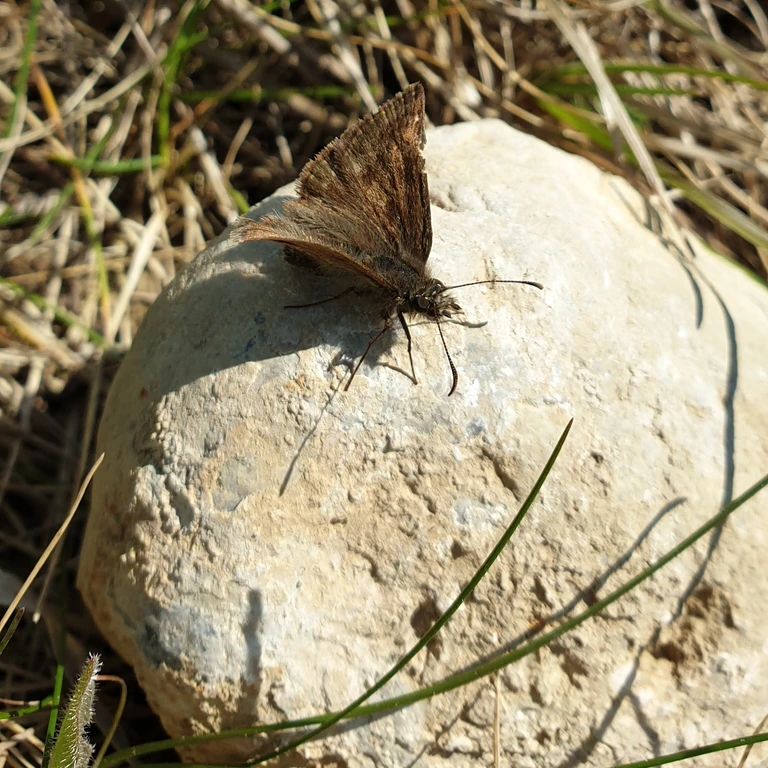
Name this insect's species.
Erynnis tages
